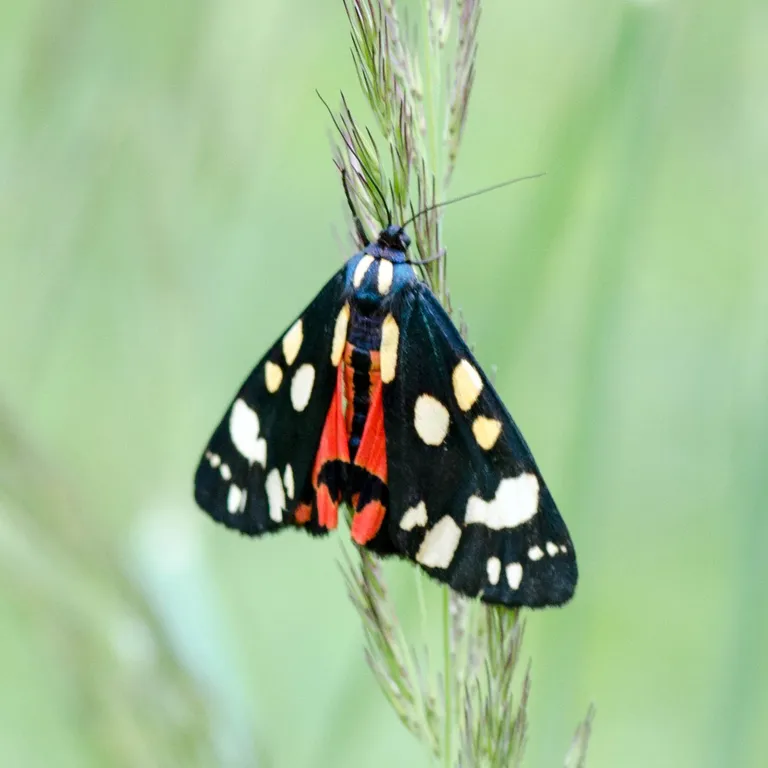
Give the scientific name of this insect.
Callimorpha dominula
